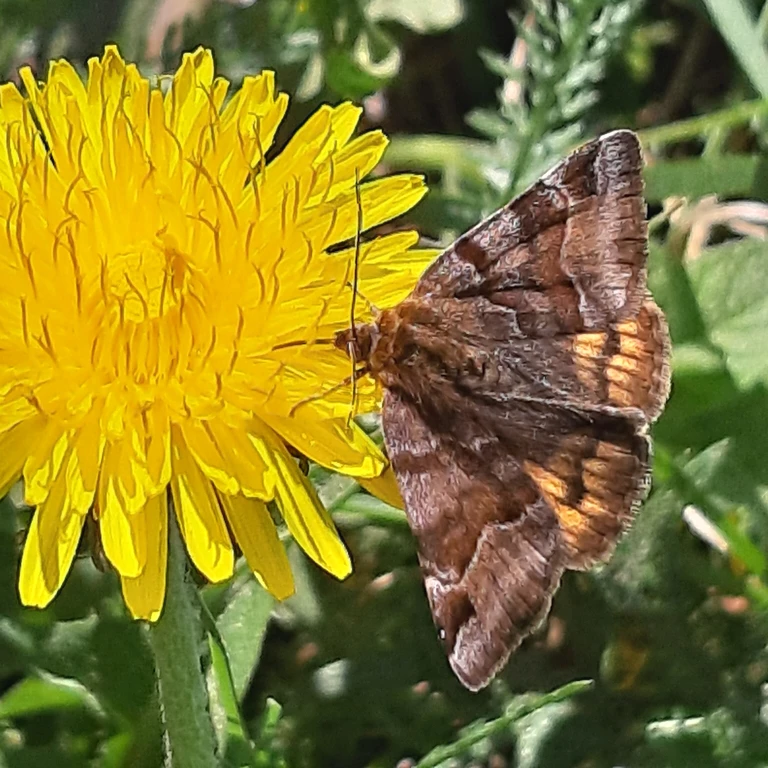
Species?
Euclidia glyphica
